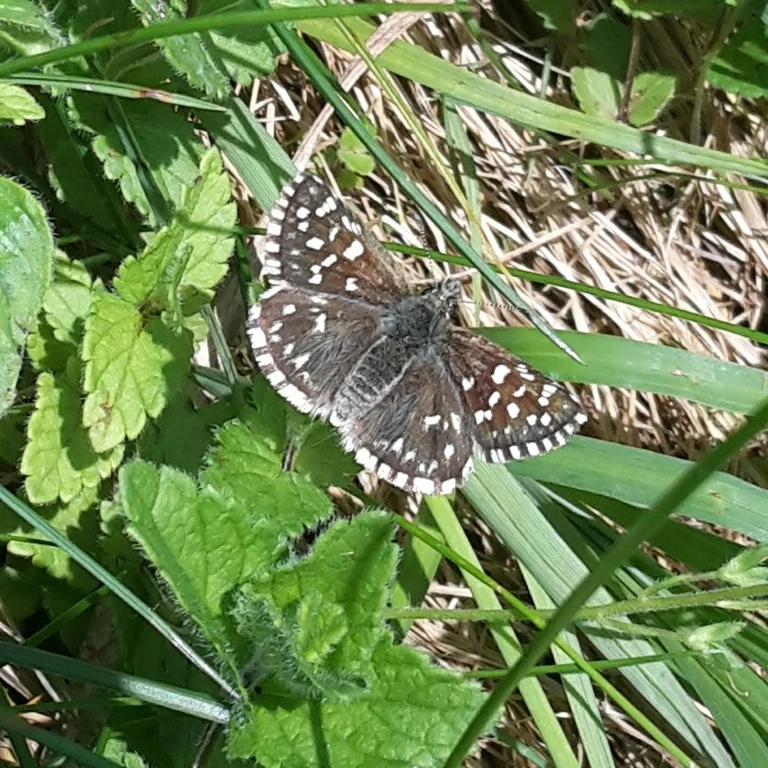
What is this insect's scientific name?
Pyrgus malvae
